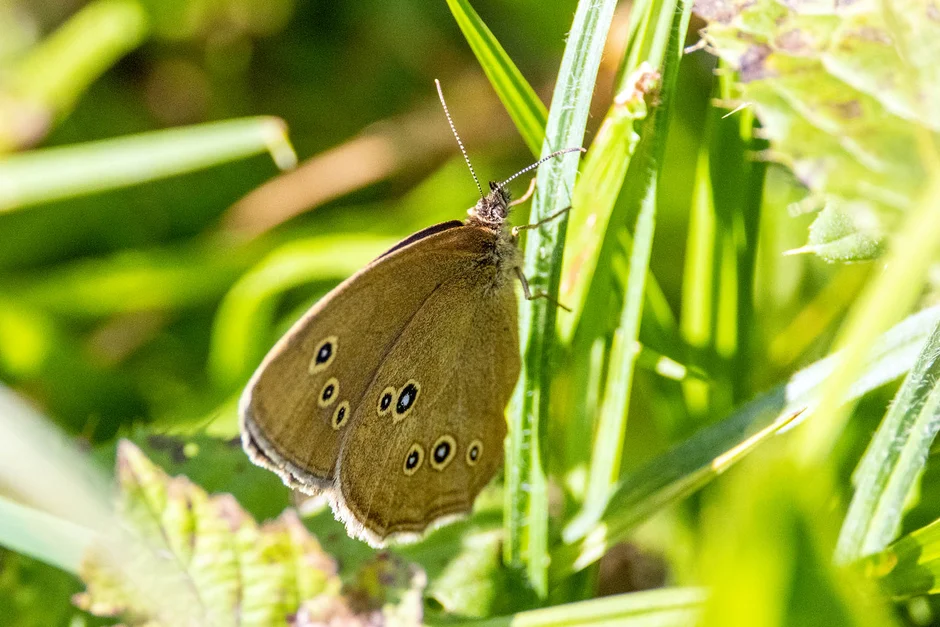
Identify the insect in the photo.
Aphantopus hyperantus
